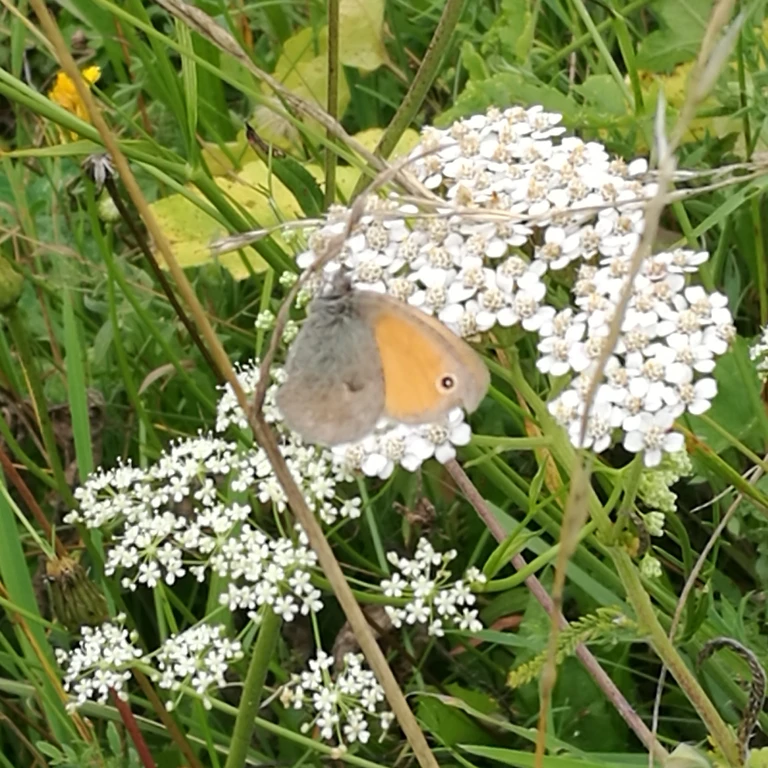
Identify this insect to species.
Coenonympha pamphilus
